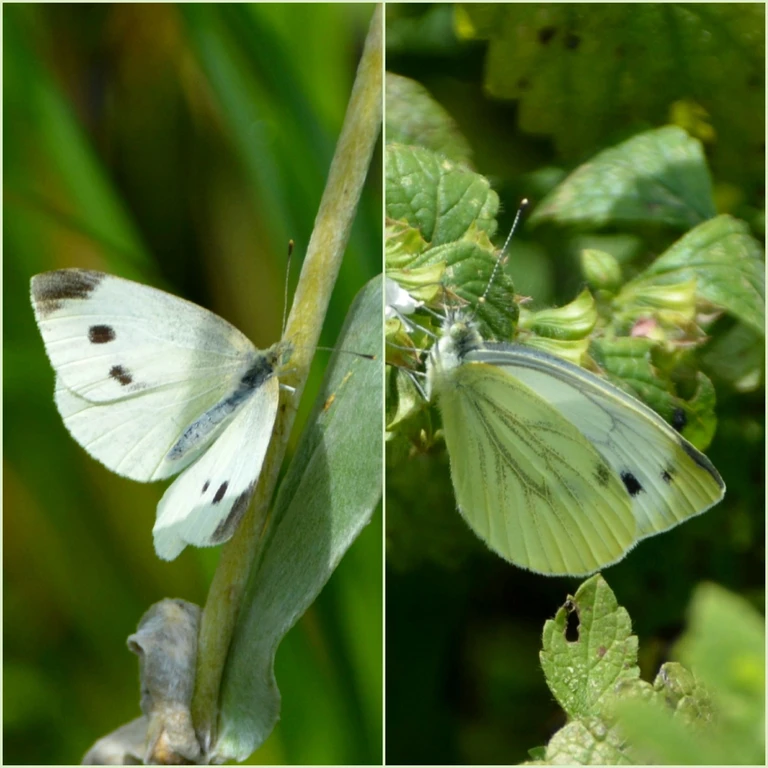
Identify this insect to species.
Pieris napi
